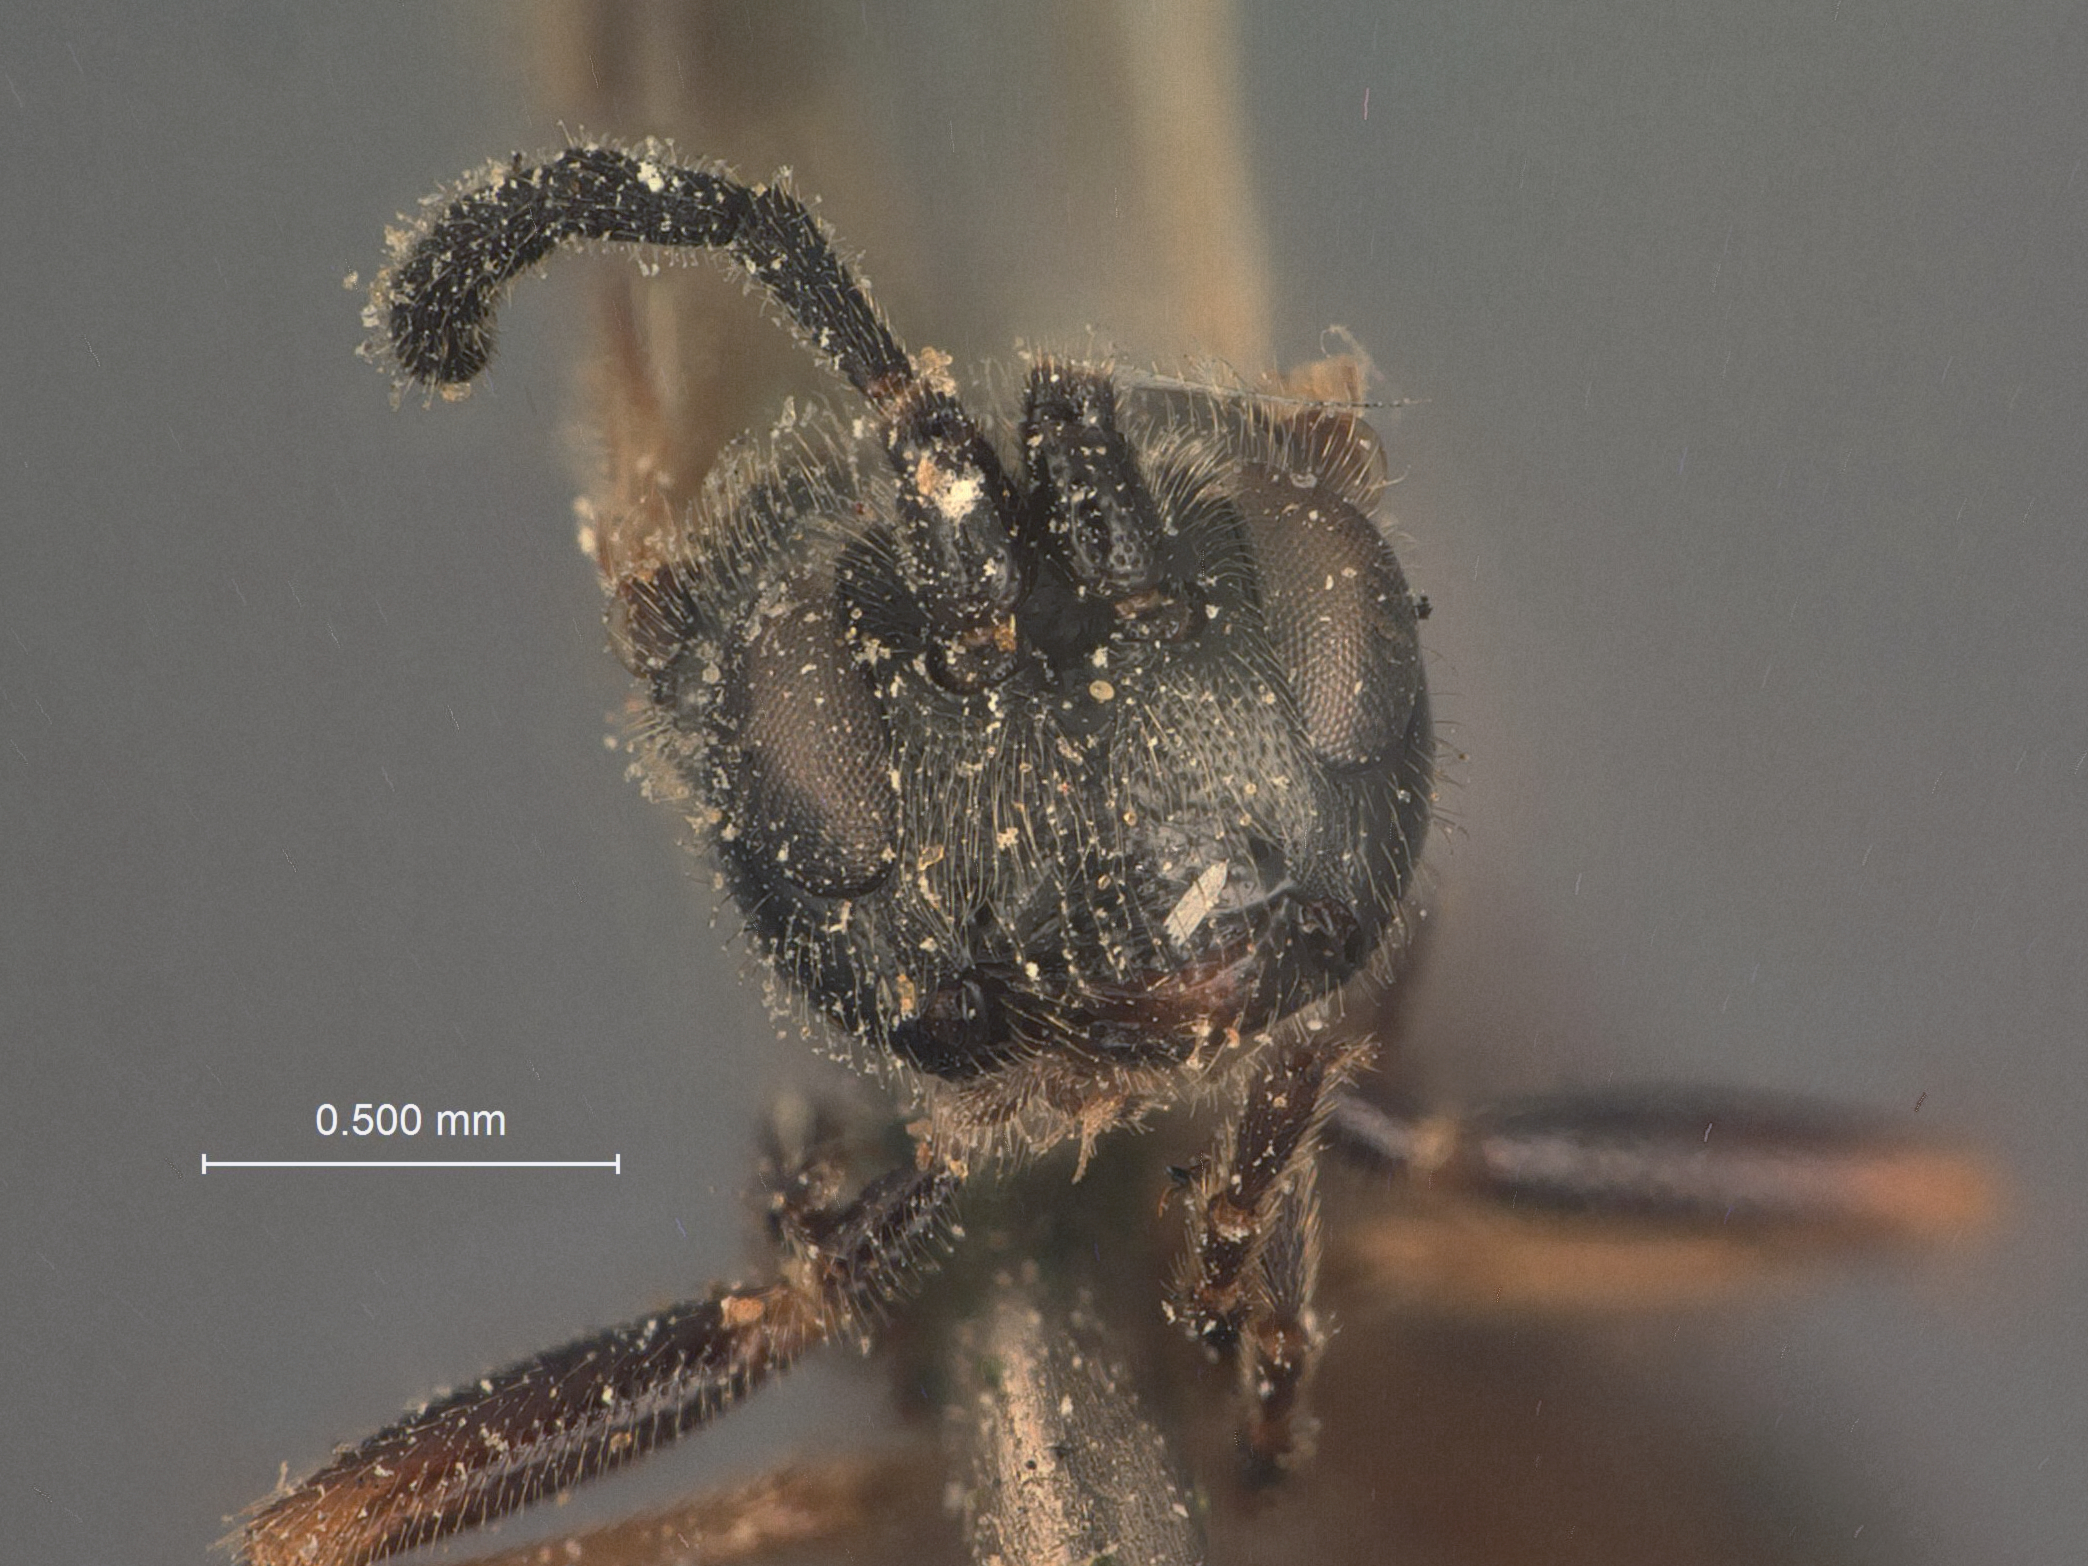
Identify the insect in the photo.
Bathymetis ungae
